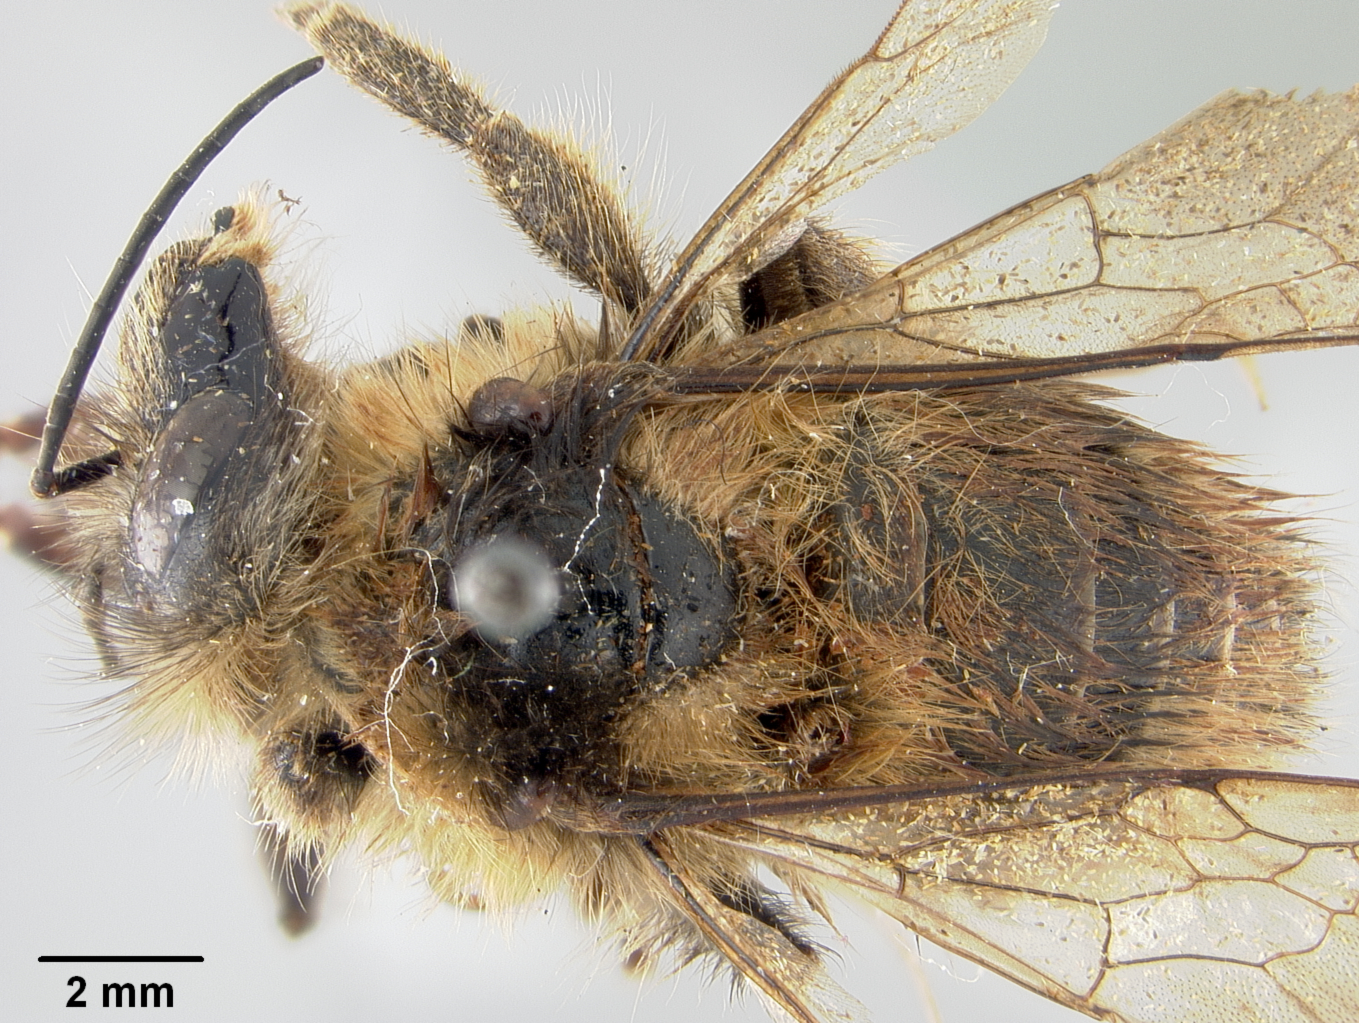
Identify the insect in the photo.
Bremus securus
